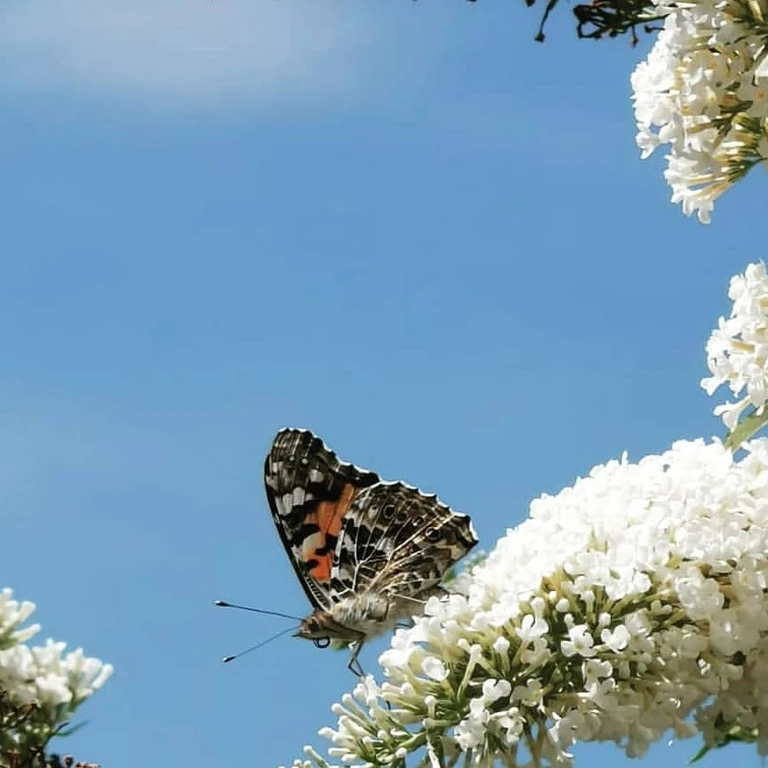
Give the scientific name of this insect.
Vanessa cardui
